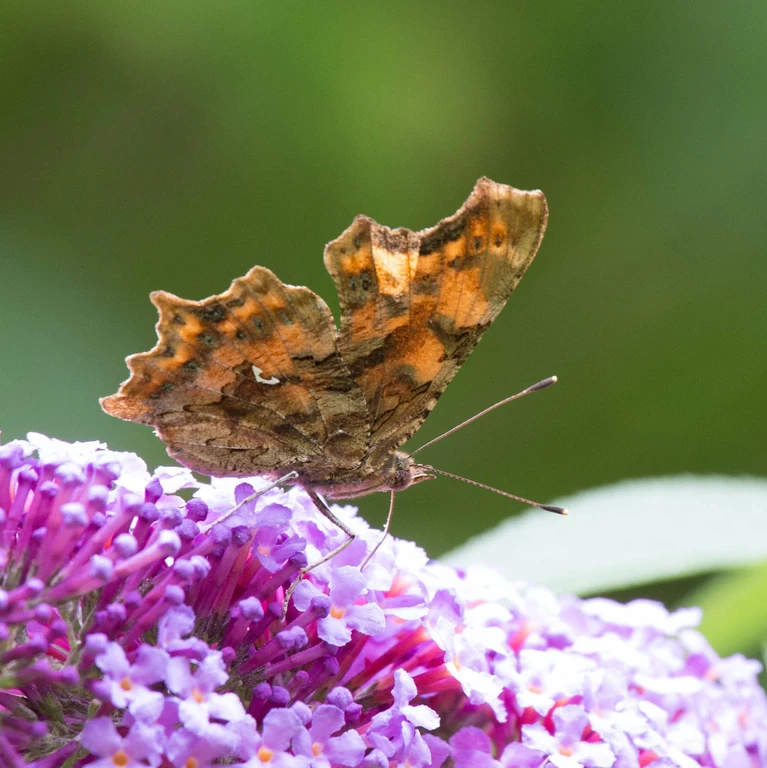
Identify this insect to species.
Polygonia c-album
